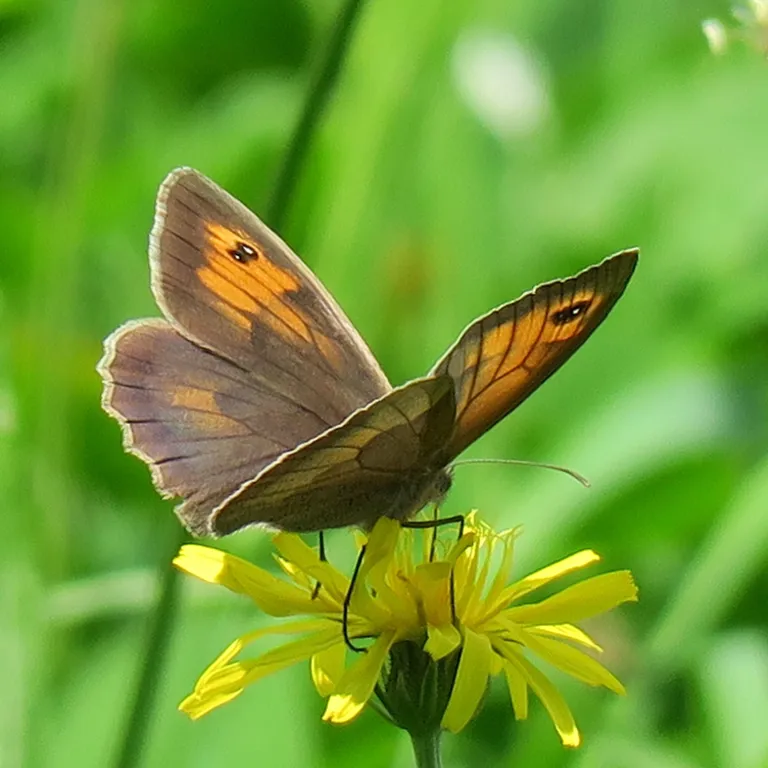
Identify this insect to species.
Maniola jurtina
